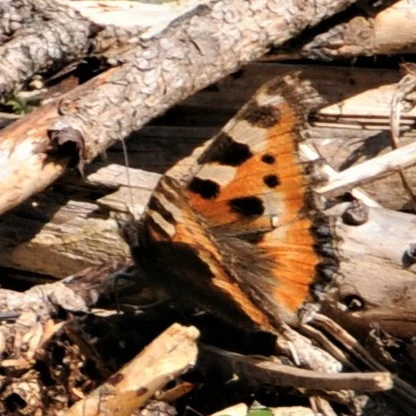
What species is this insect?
Aglais urticae
